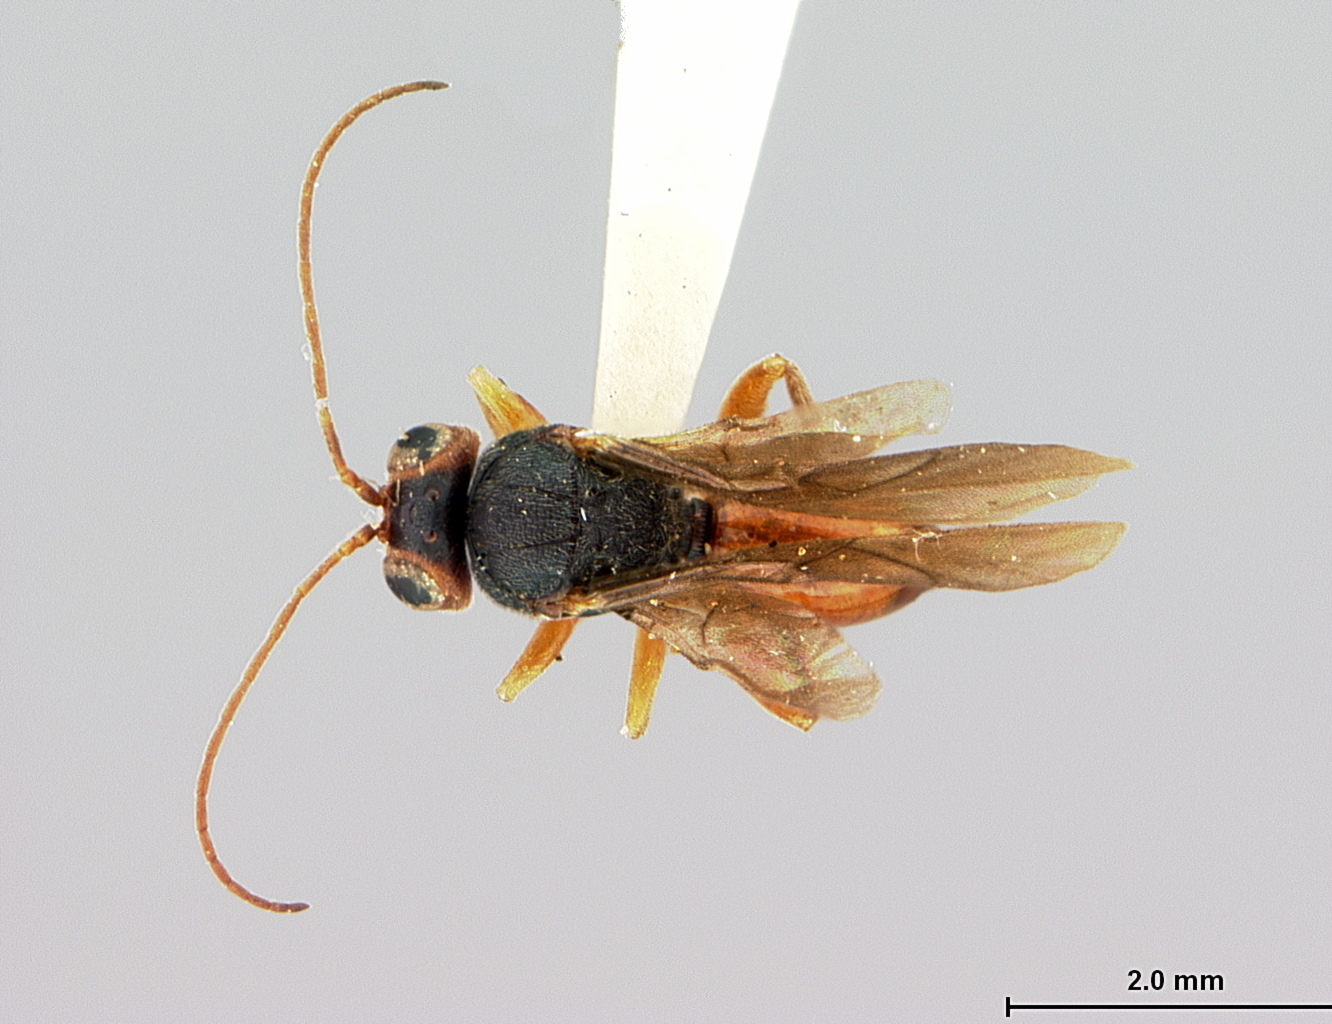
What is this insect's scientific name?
Synergus atripennis
